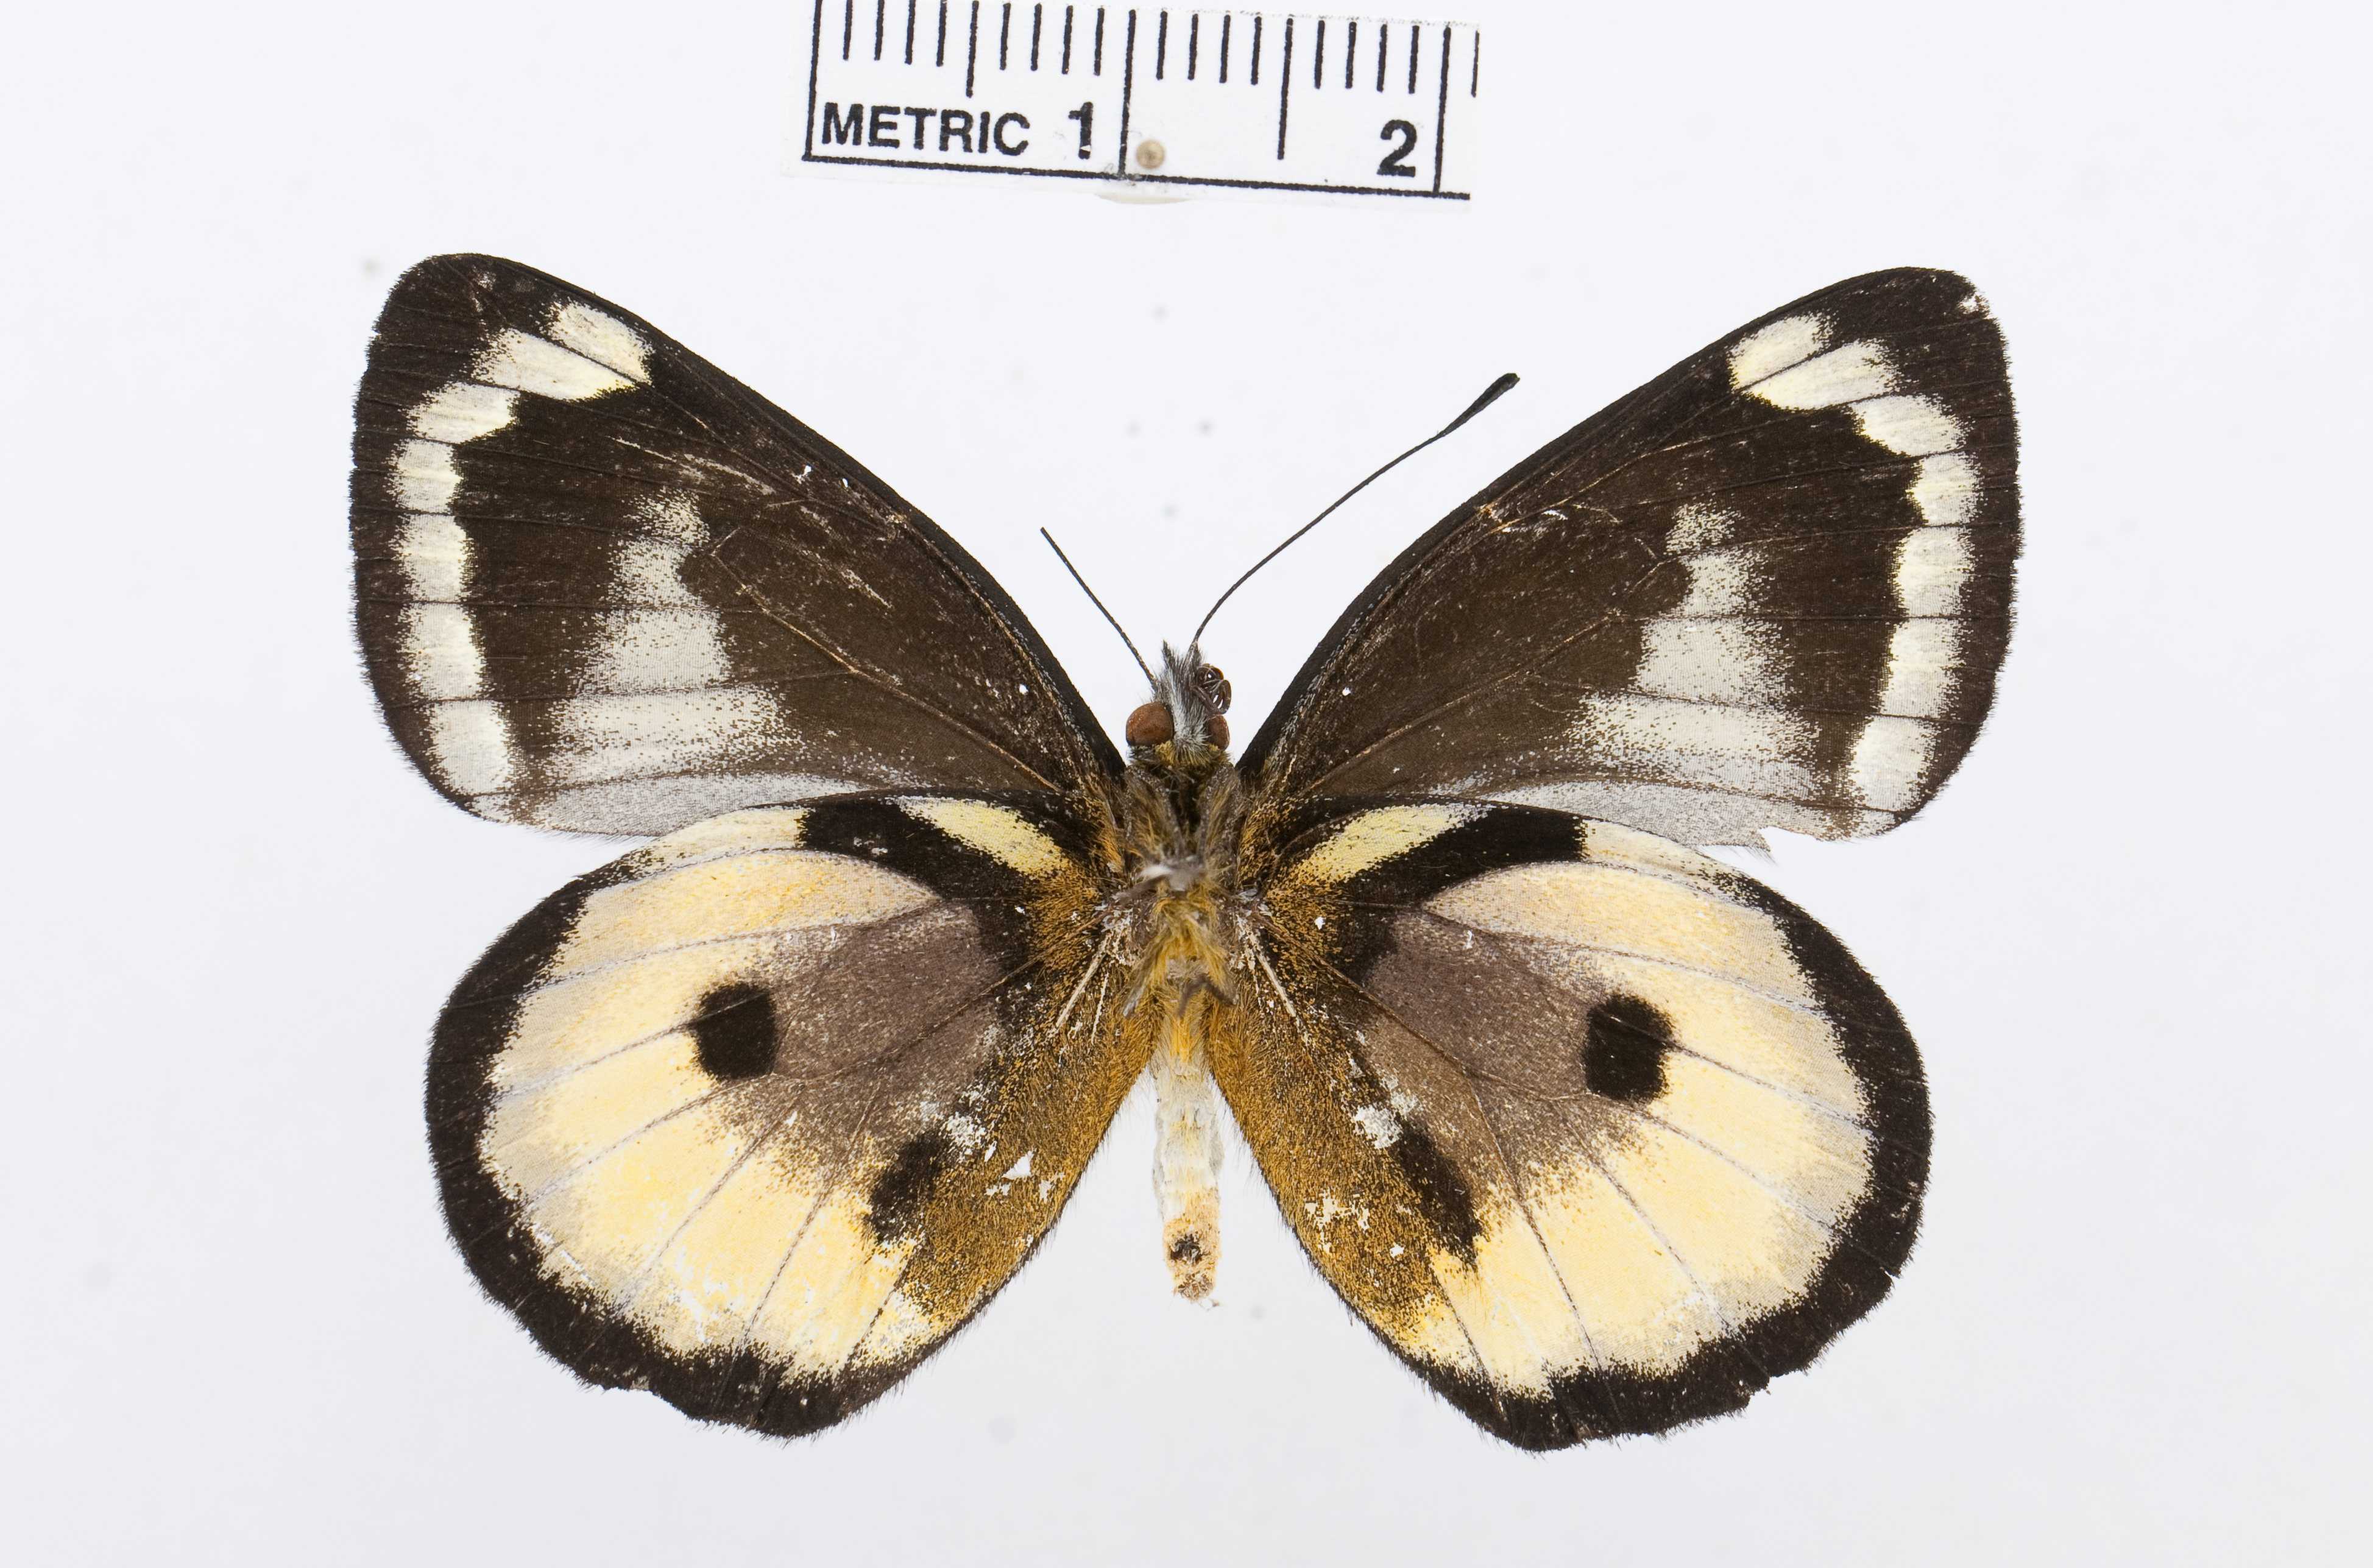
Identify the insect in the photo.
Delias elongatus
